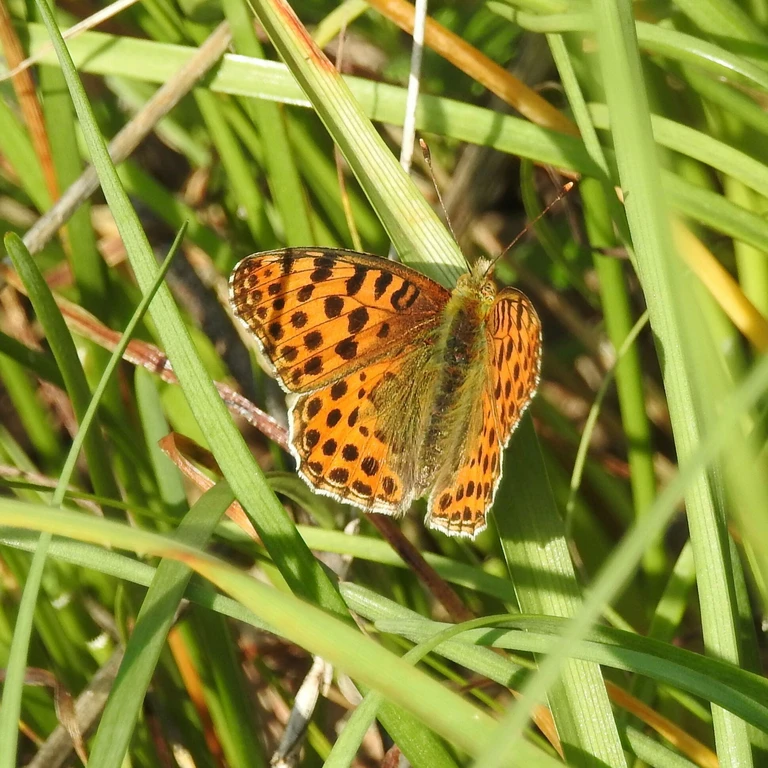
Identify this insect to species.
Issoria lathonia
